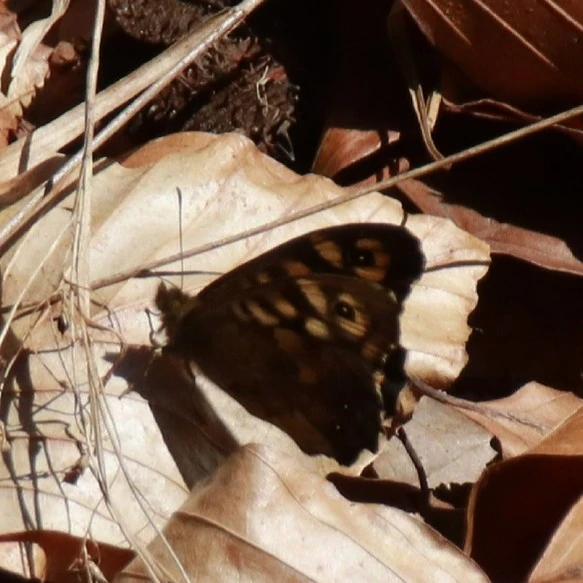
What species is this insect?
Pararge aegeria
